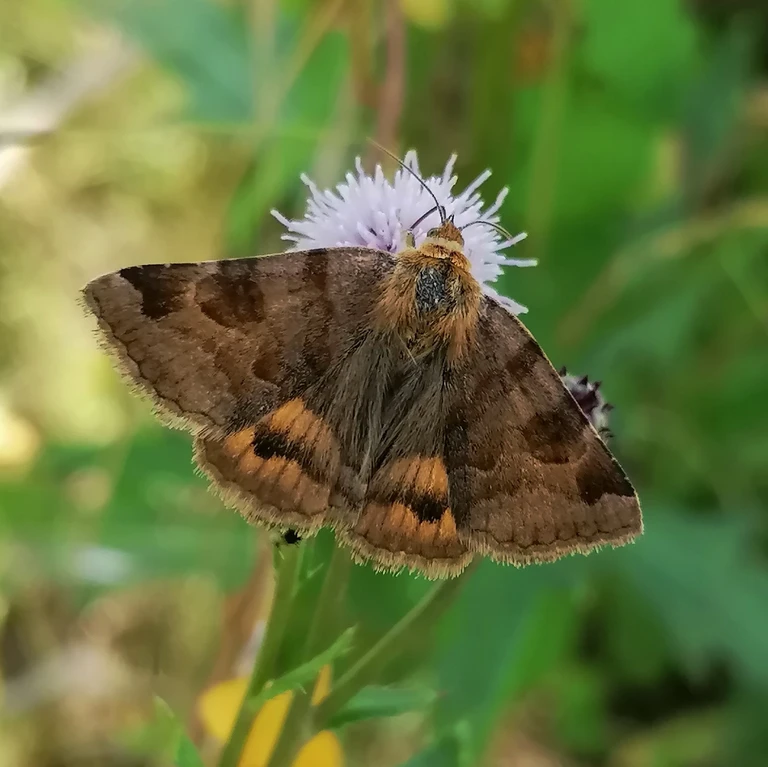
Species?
Euclidia glyphica
